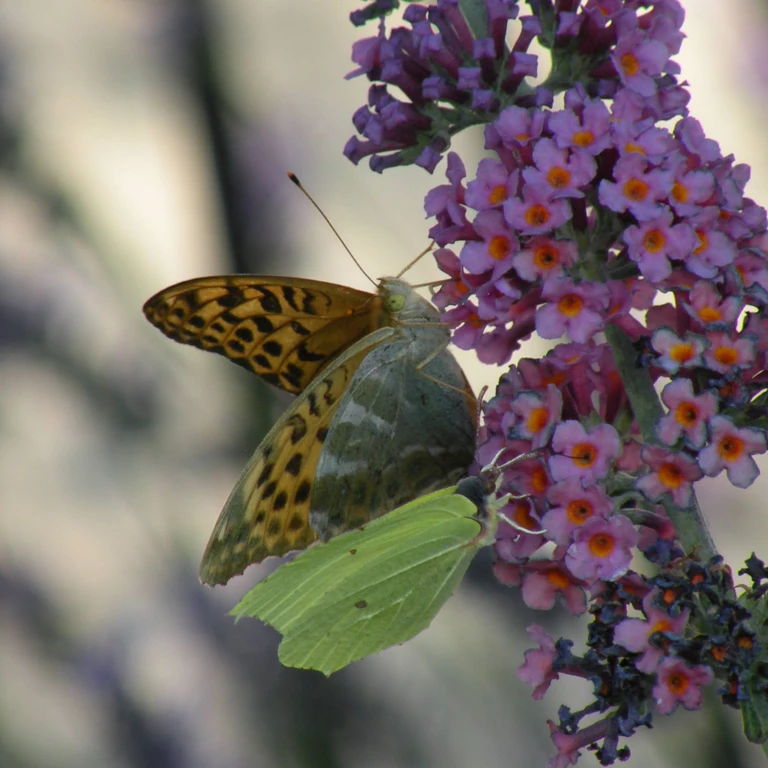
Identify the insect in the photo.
Gonepteryx rhamni
